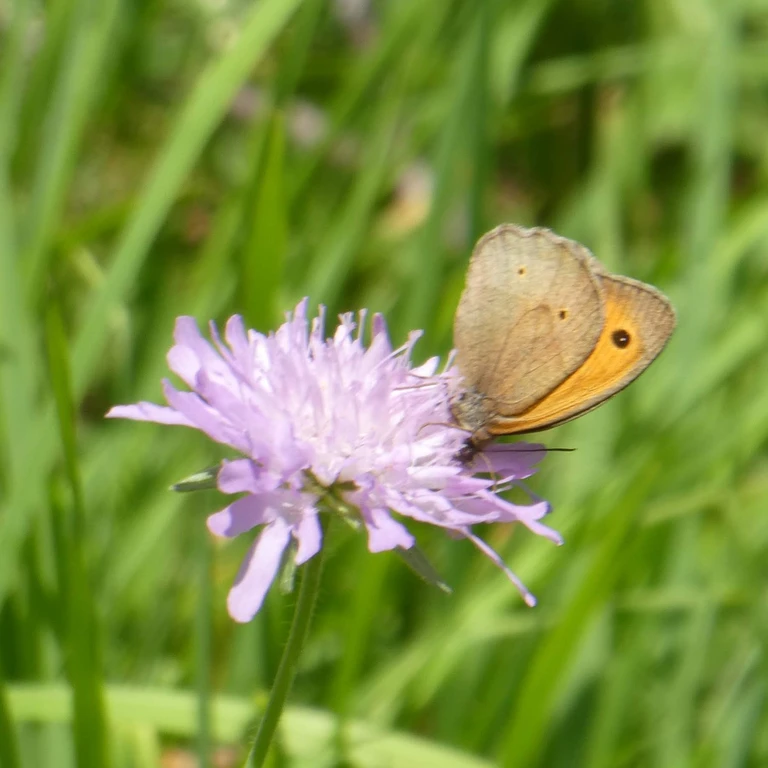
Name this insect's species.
Maniola jurtina
